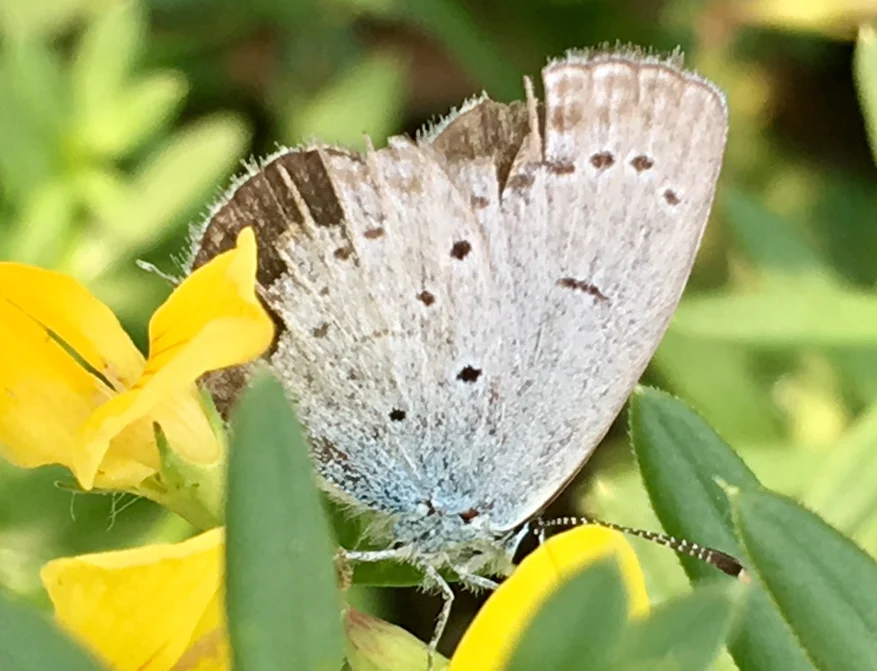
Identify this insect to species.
Cupido argiades (also Elkalyce argiades)
